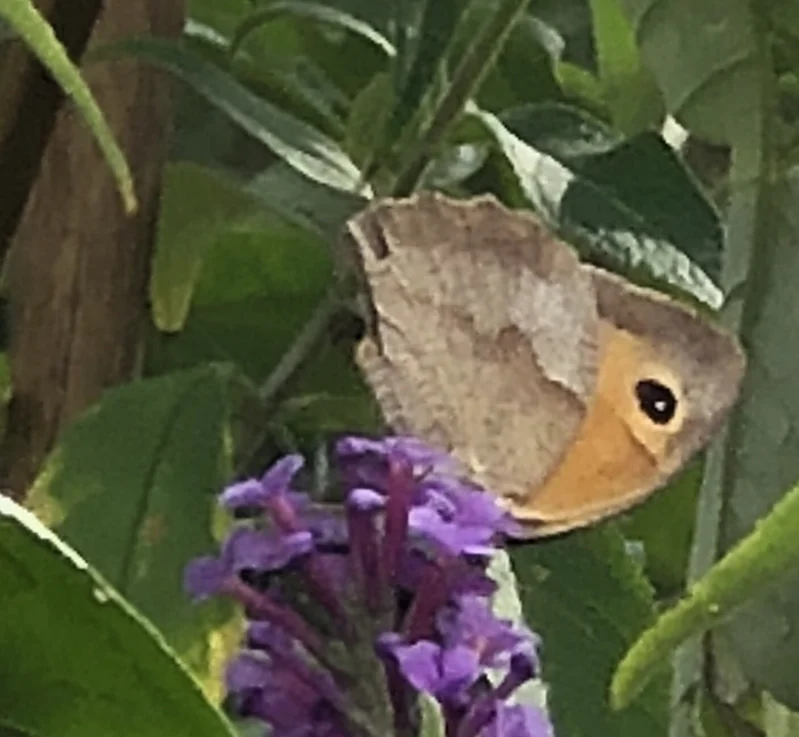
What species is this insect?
Maniola jurtina
